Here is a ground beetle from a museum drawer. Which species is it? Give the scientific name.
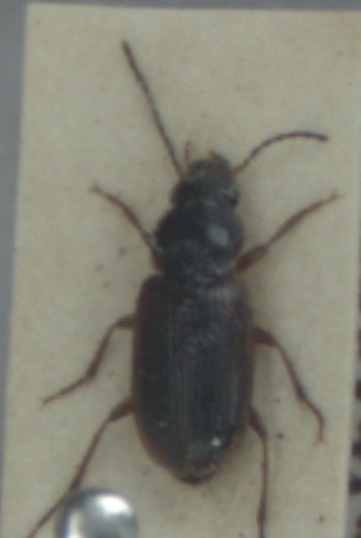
Stenolophus mixtus
